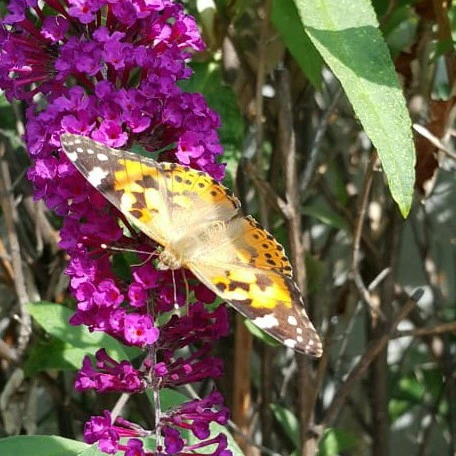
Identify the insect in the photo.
Vanessa cardui
